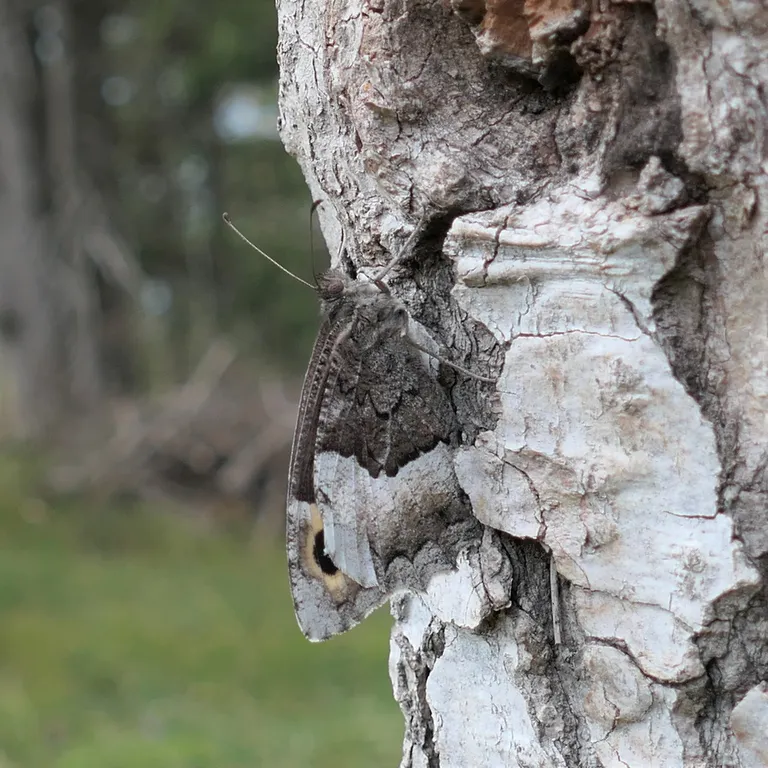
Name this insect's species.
Hipparchia fagi
